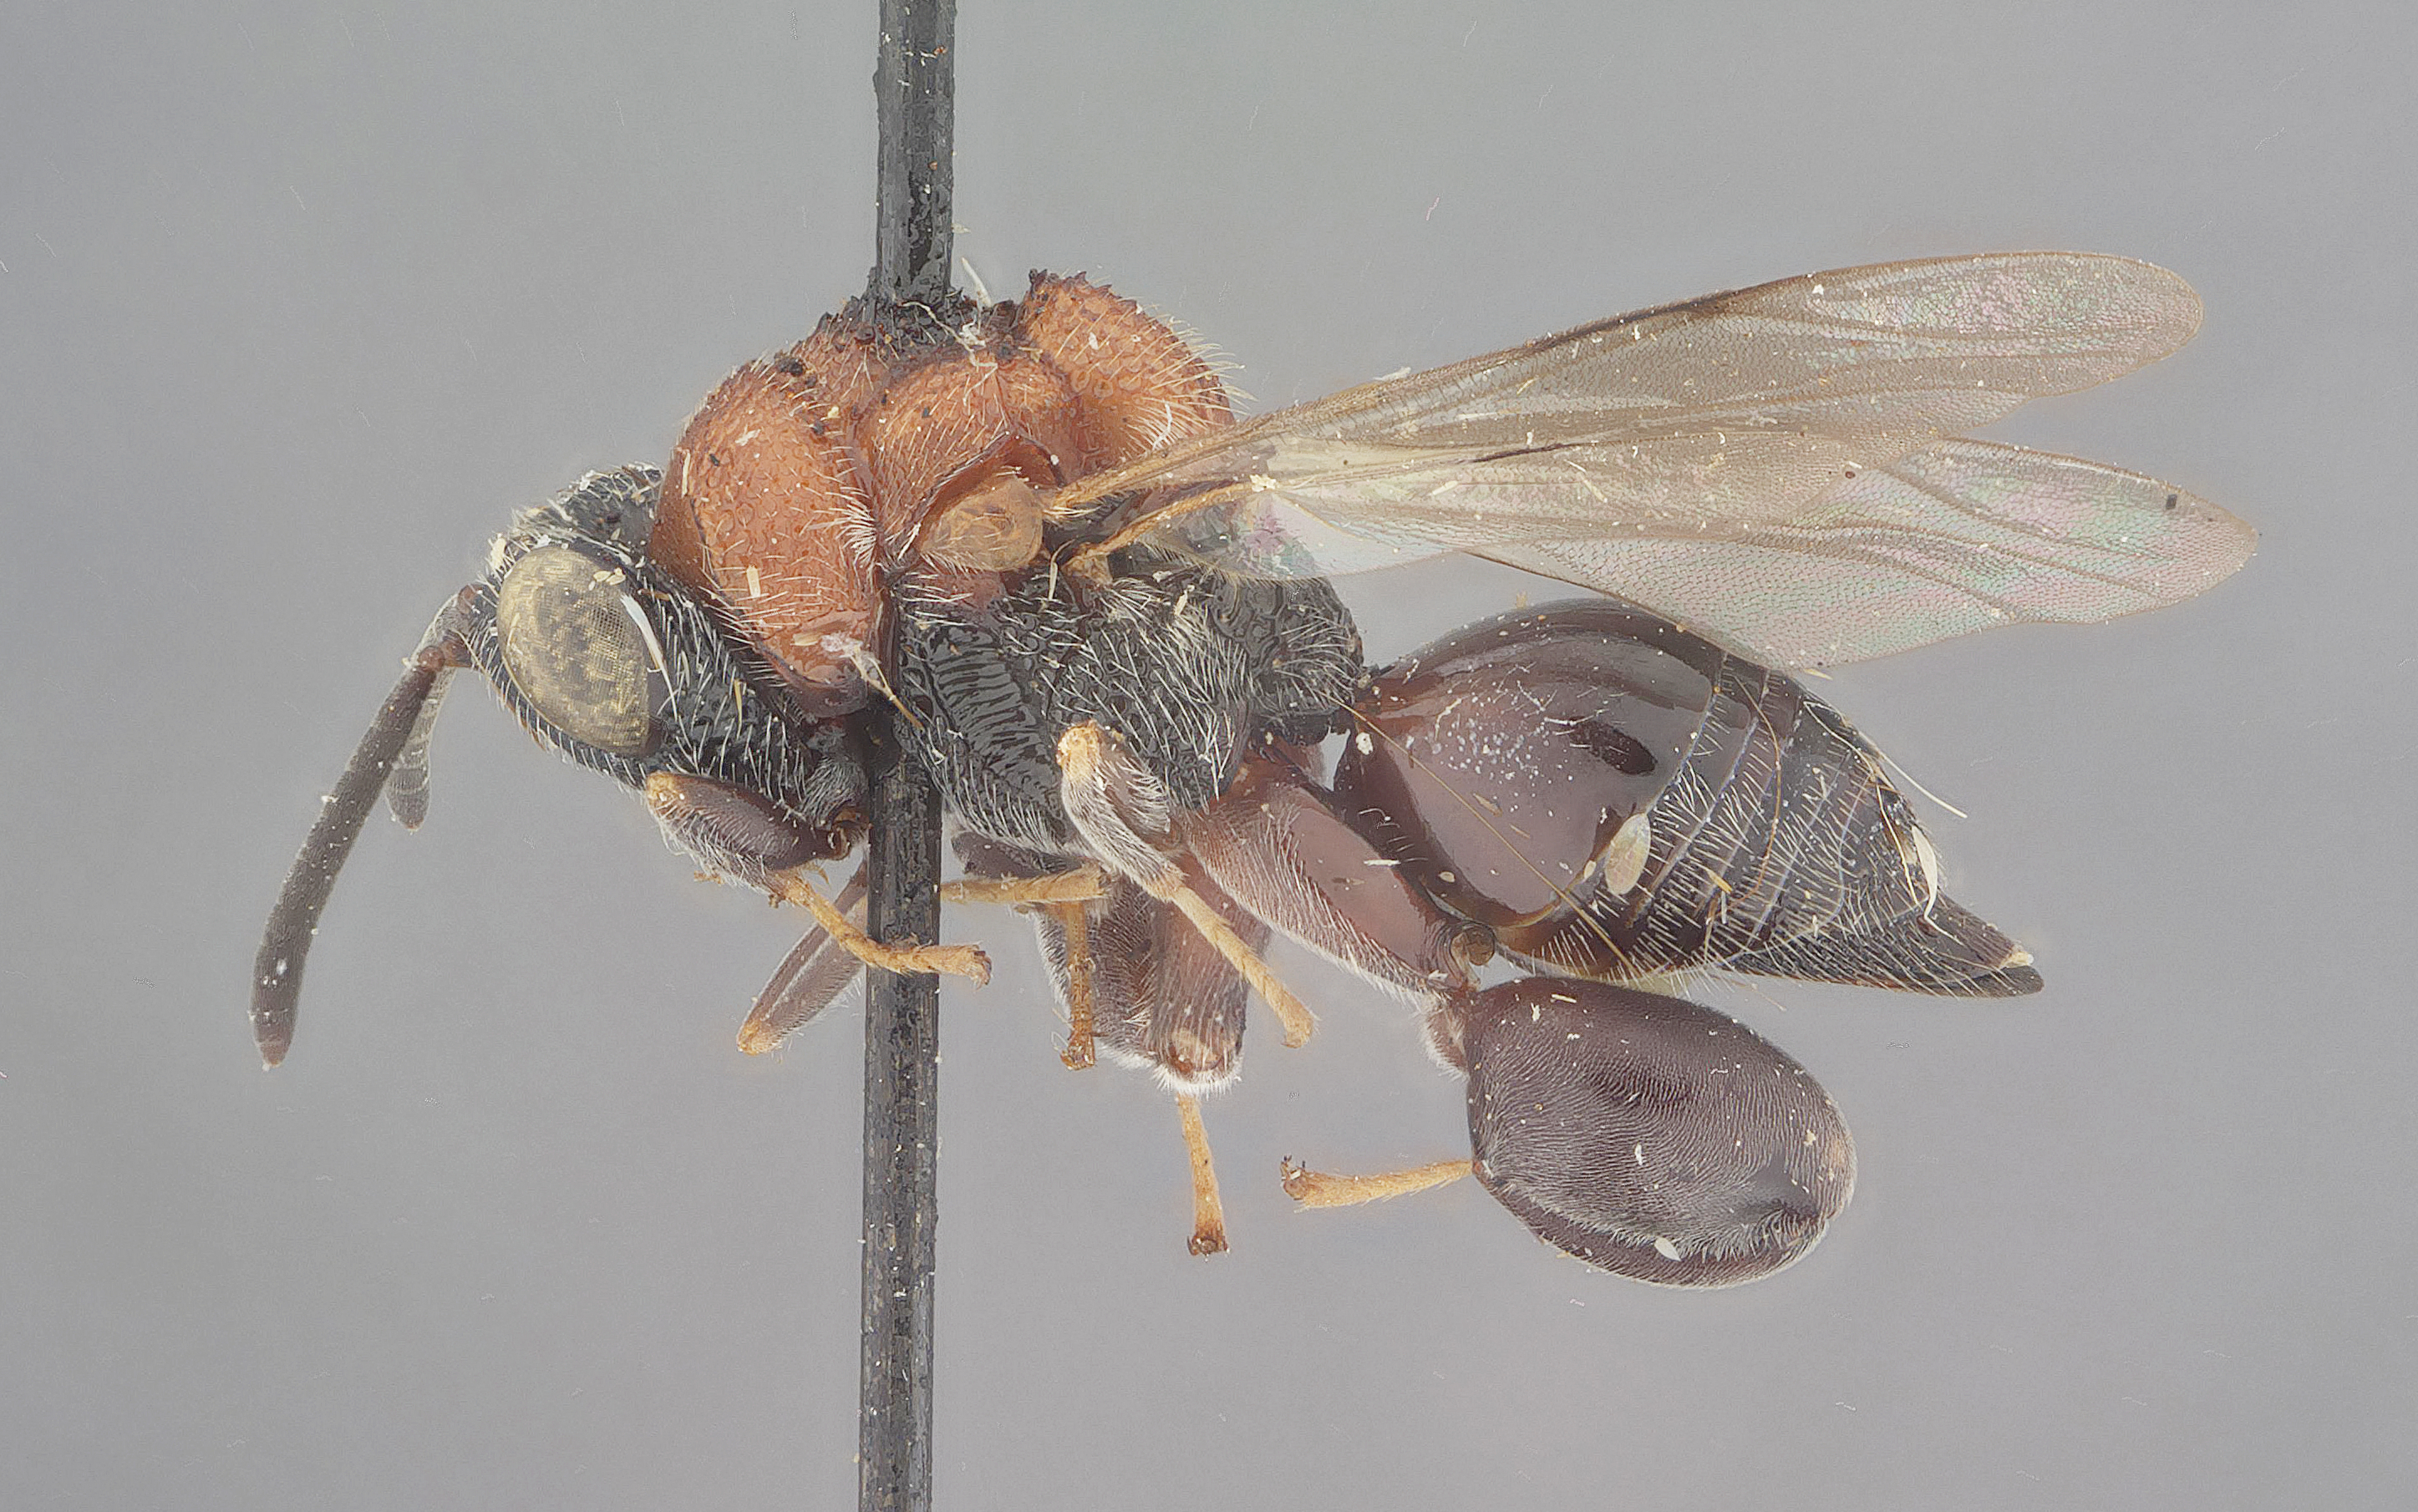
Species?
Trigonura luzonensis
